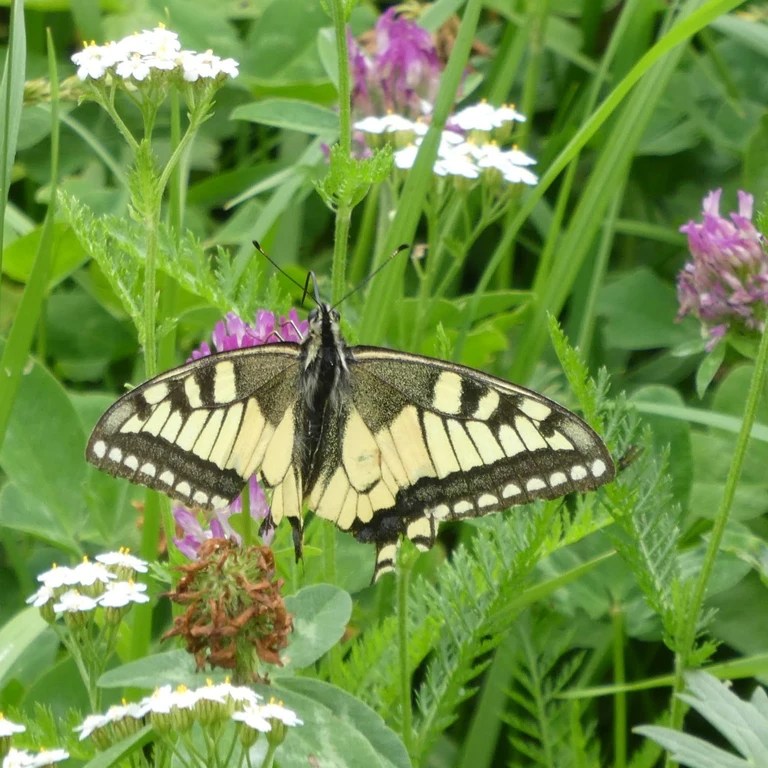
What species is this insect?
Papilio machaon
